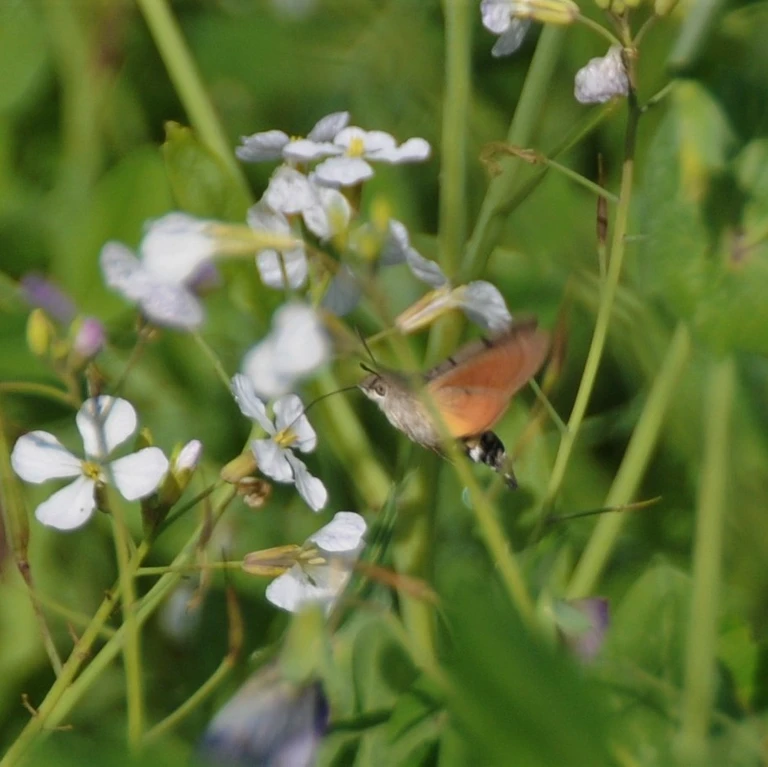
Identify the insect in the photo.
Macroglossum stellatarum
